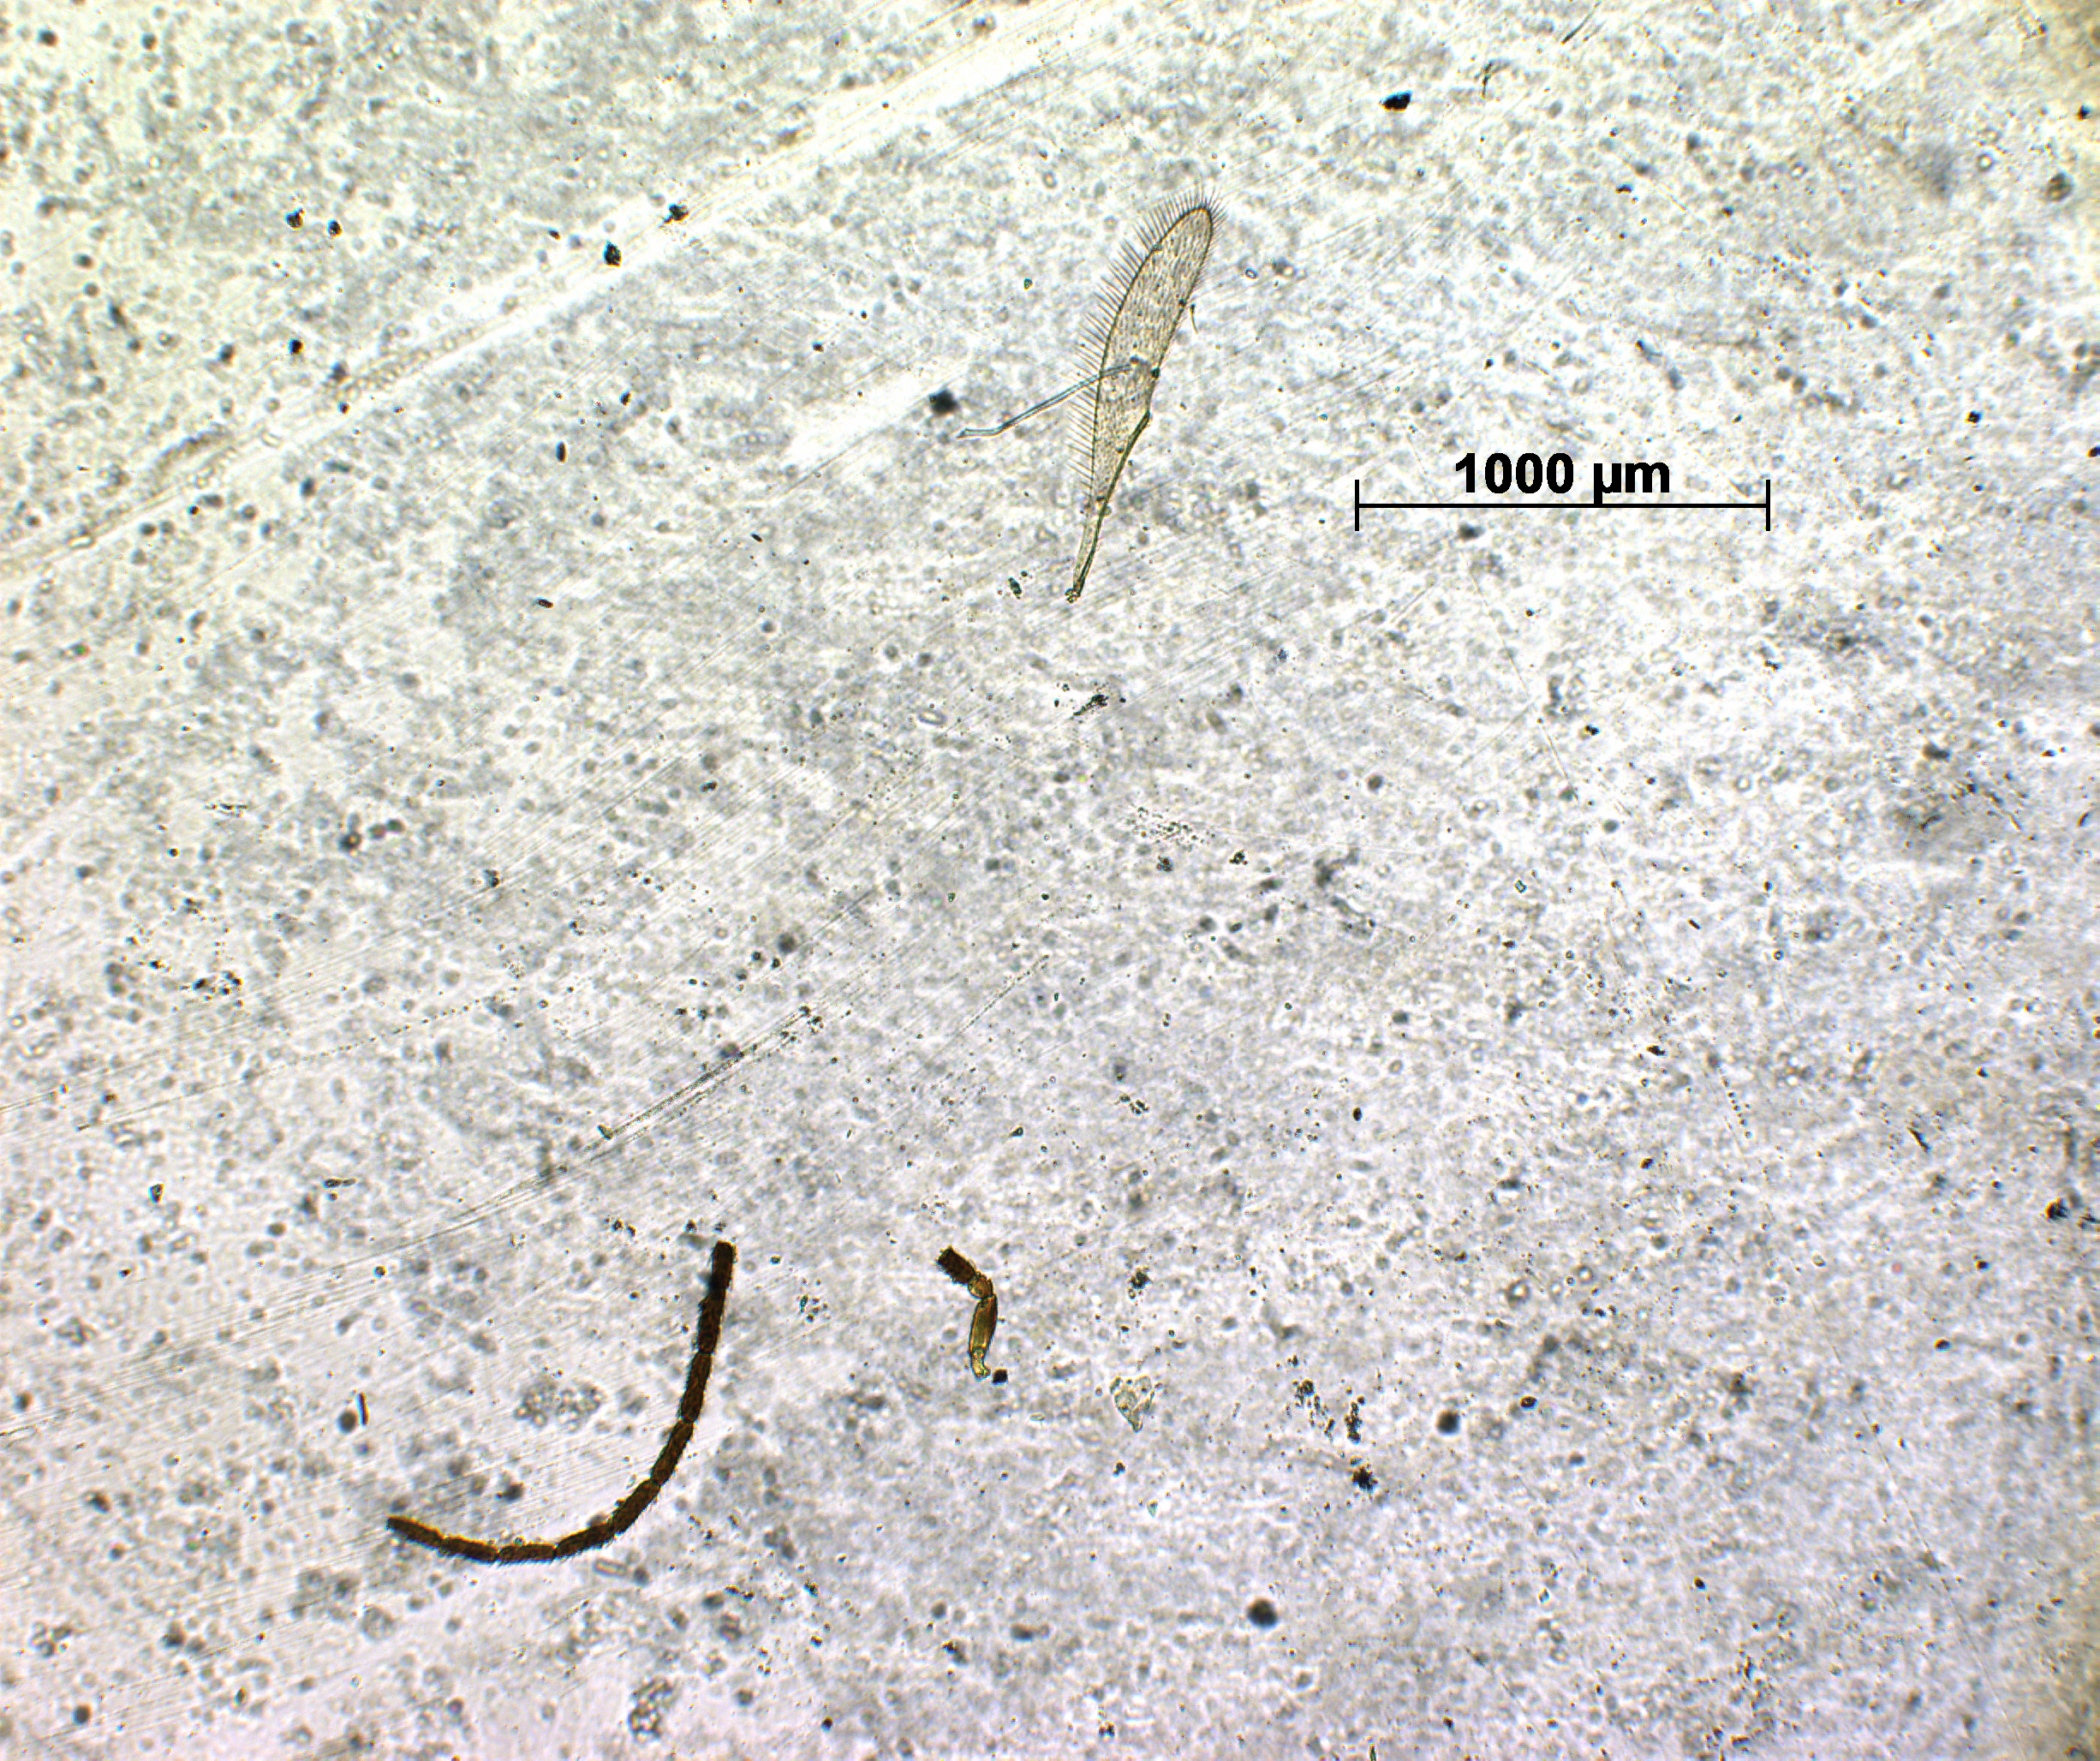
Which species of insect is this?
Trisacantha atturensis
